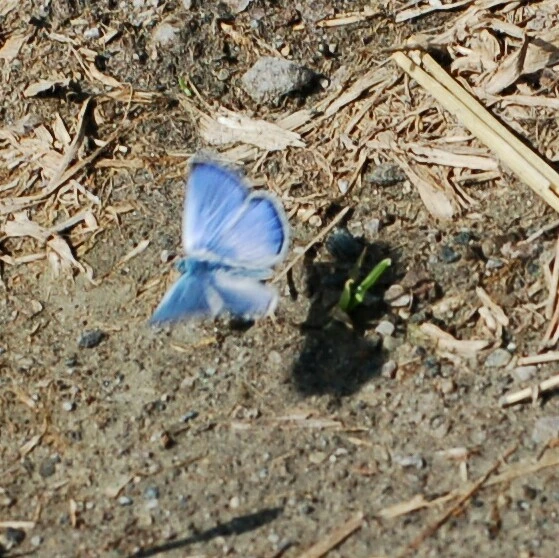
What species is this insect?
Glaucopsyche alexis
